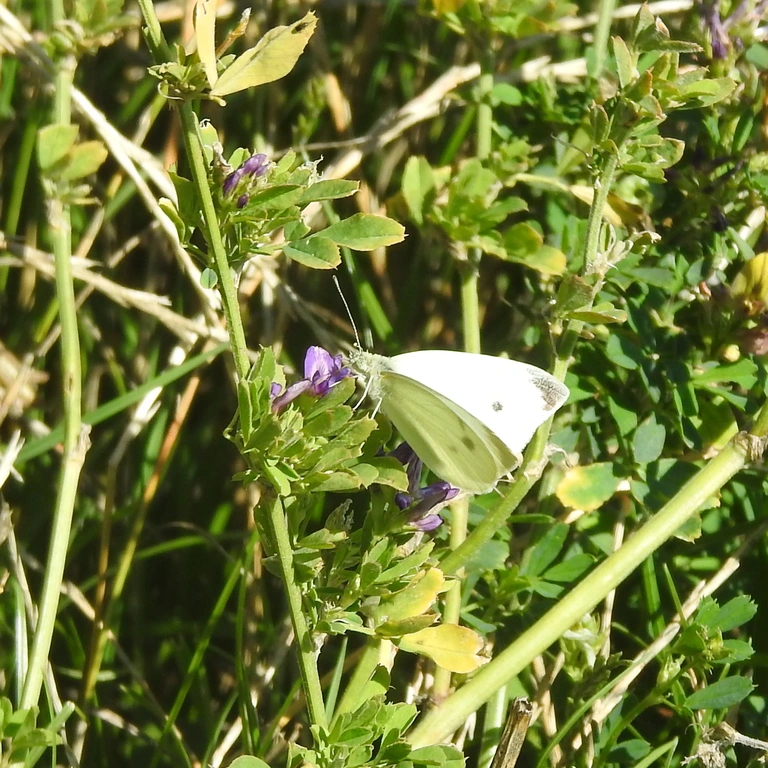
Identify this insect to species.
Pieris rapae
